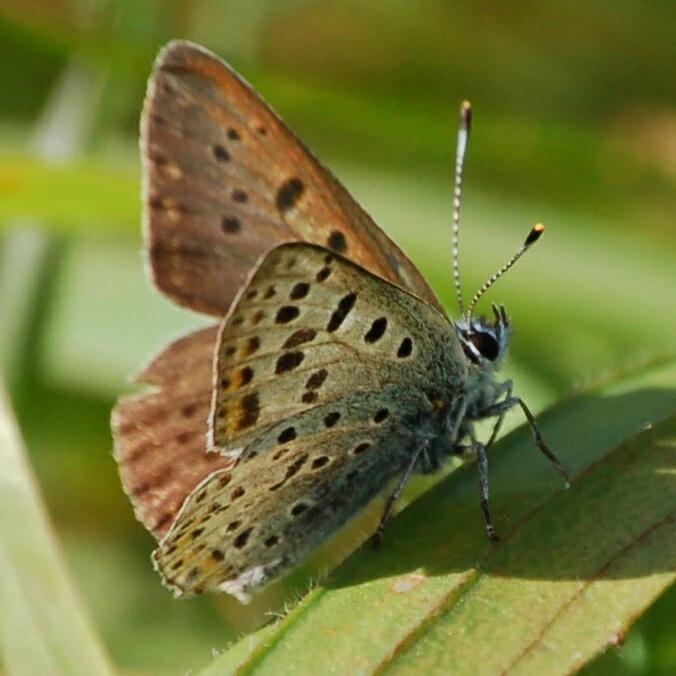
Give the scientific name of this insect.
Lycaena tityrus (also Loweia tityrus)
